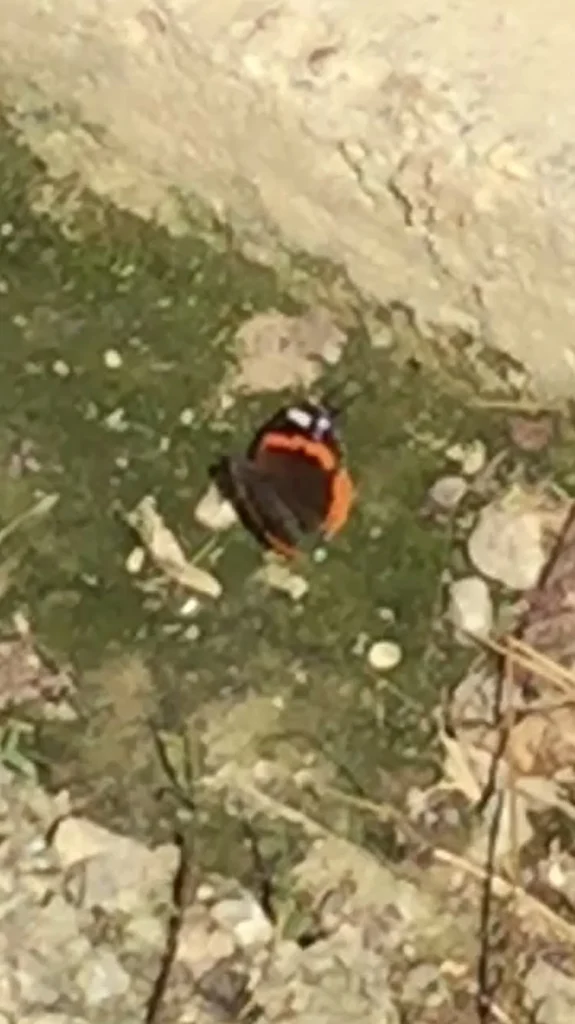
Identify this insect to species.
Vanessa atalanta
